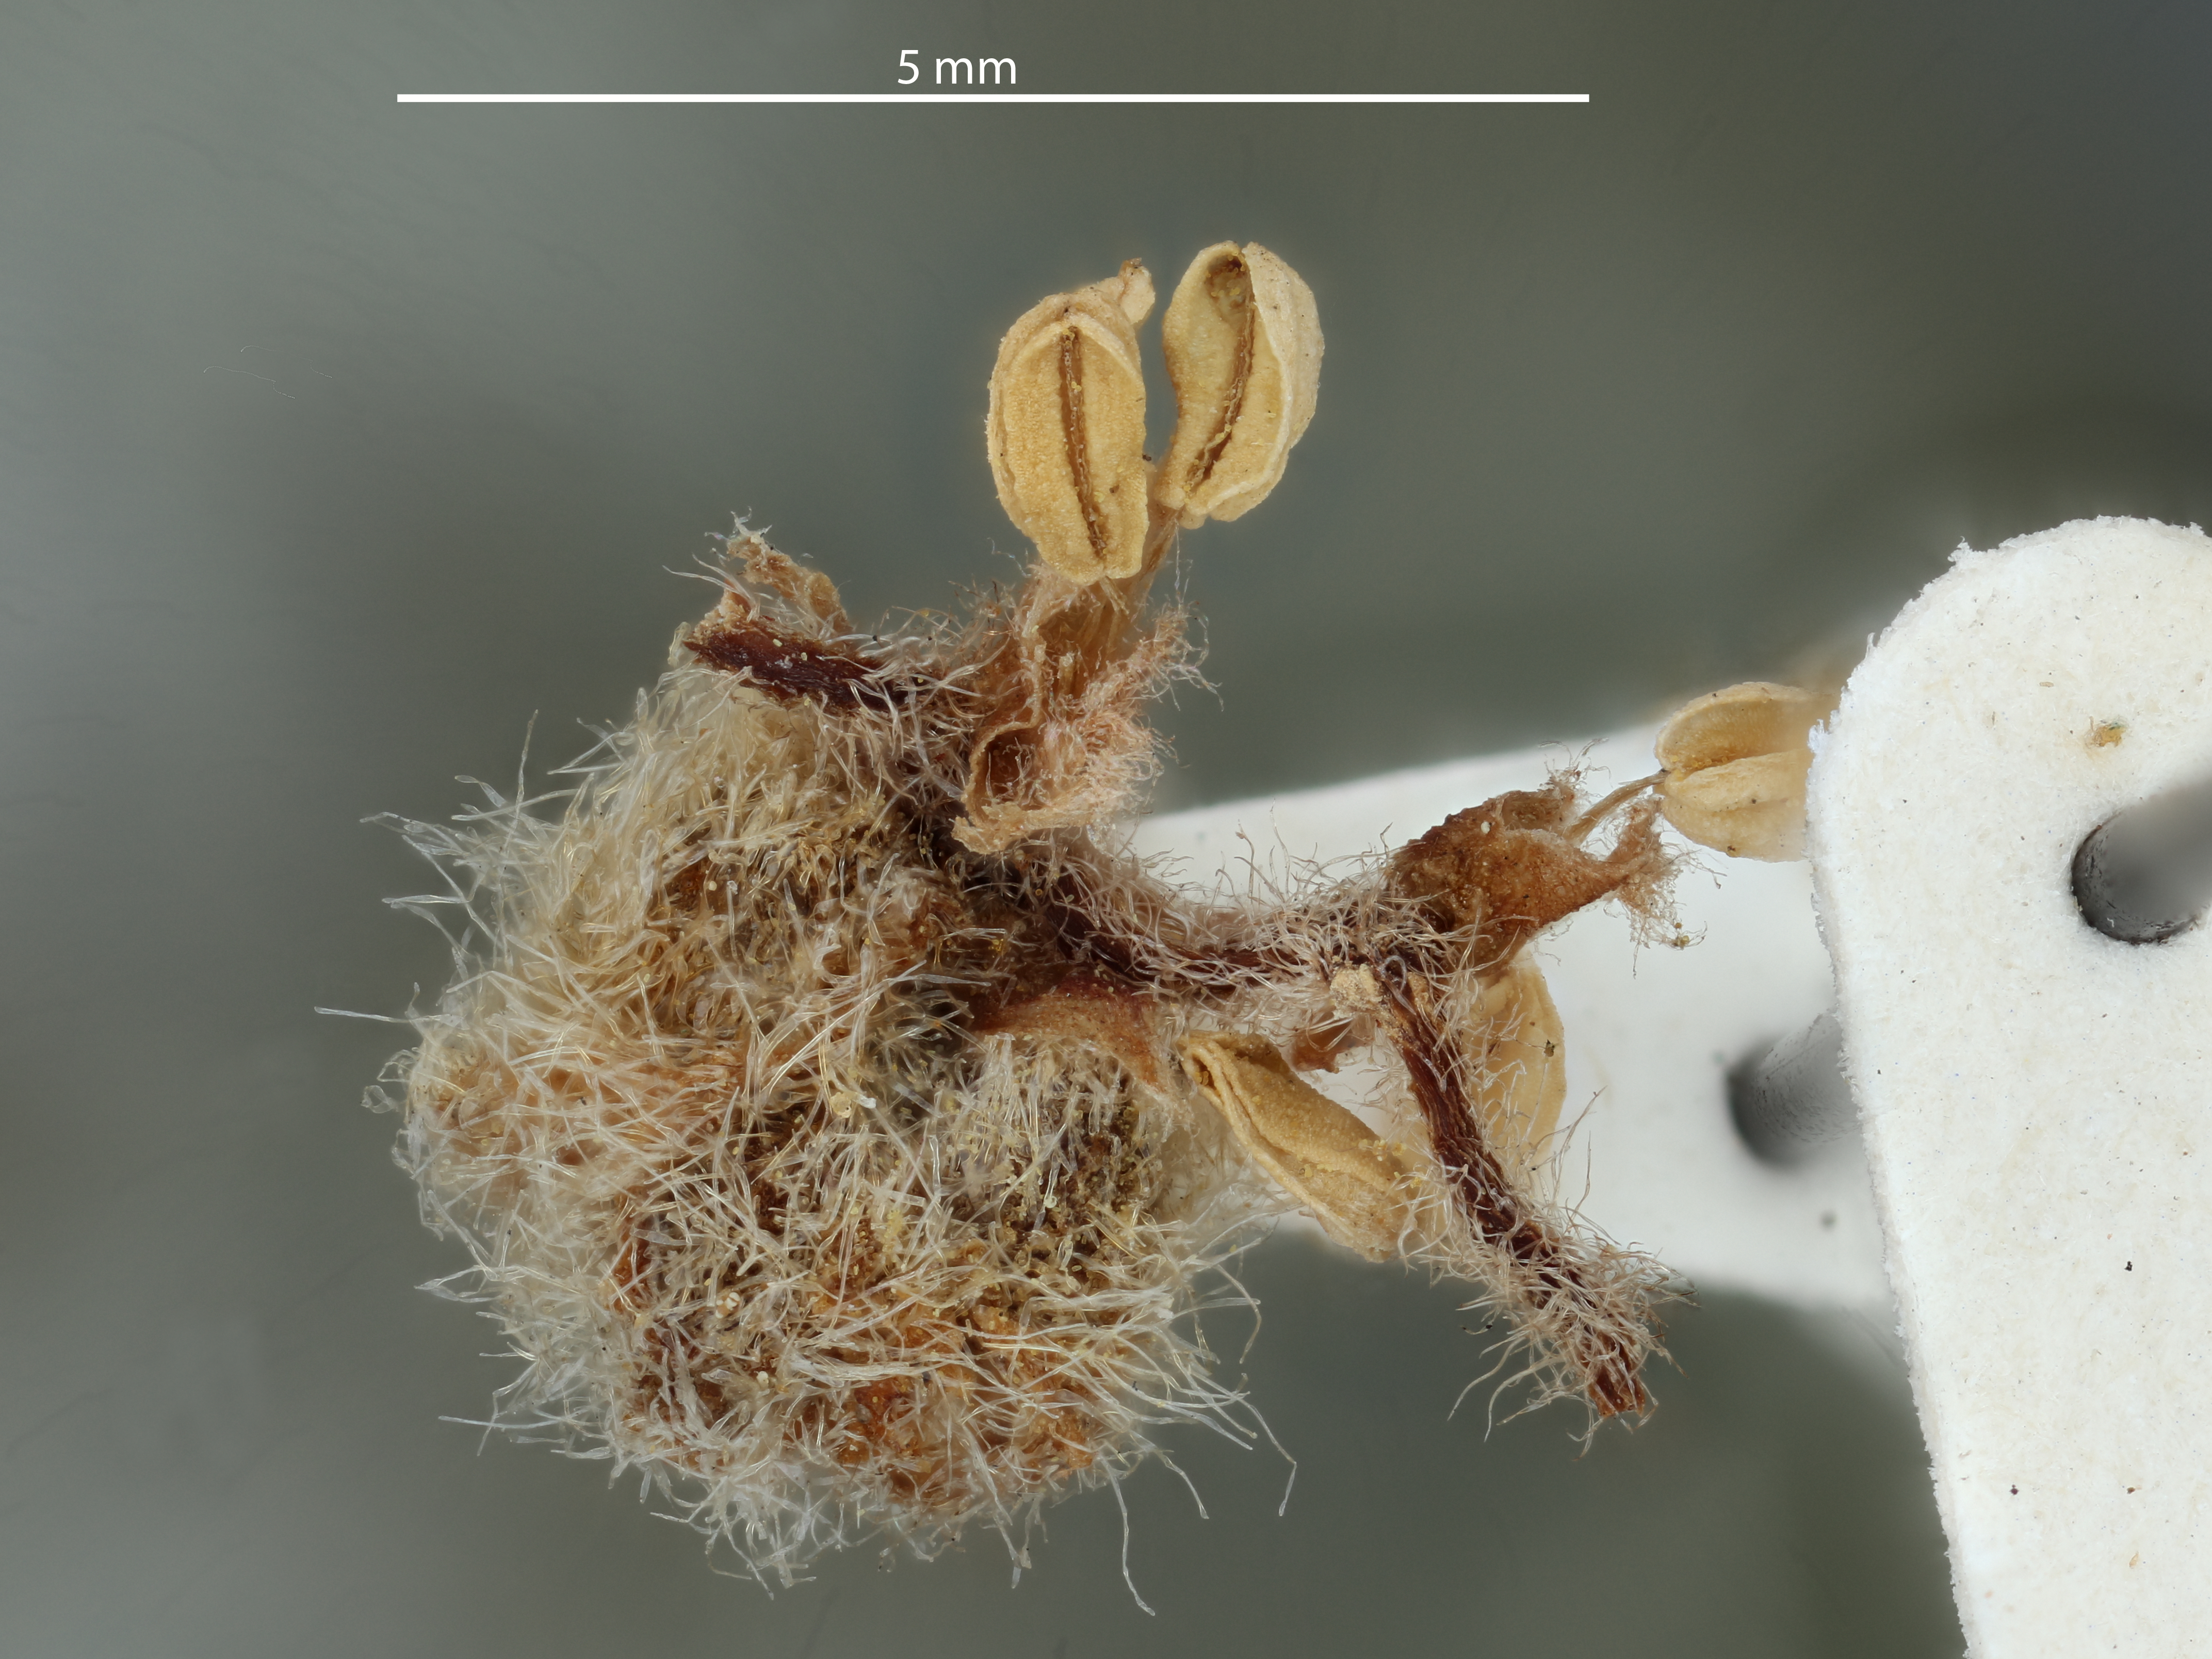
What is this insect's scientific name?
Callirhytis parva
